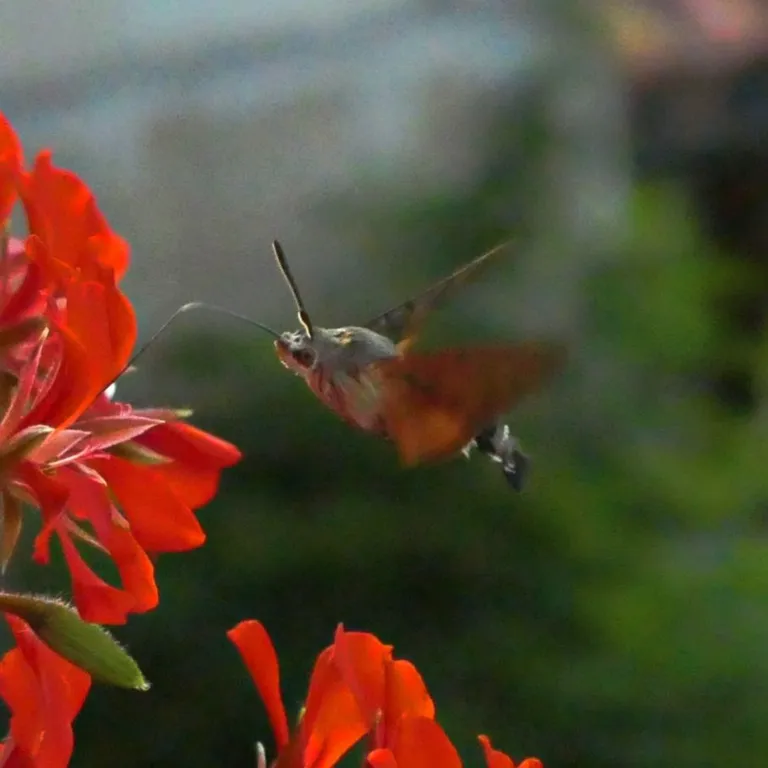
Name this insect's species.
Macroglossum stellatarum
